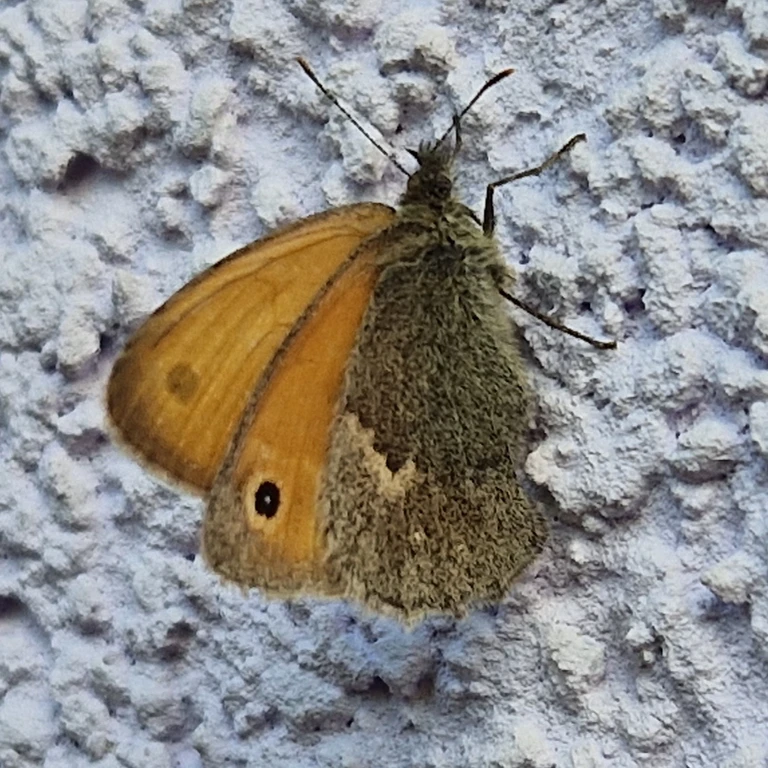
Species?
Coenonympha pamphilus
